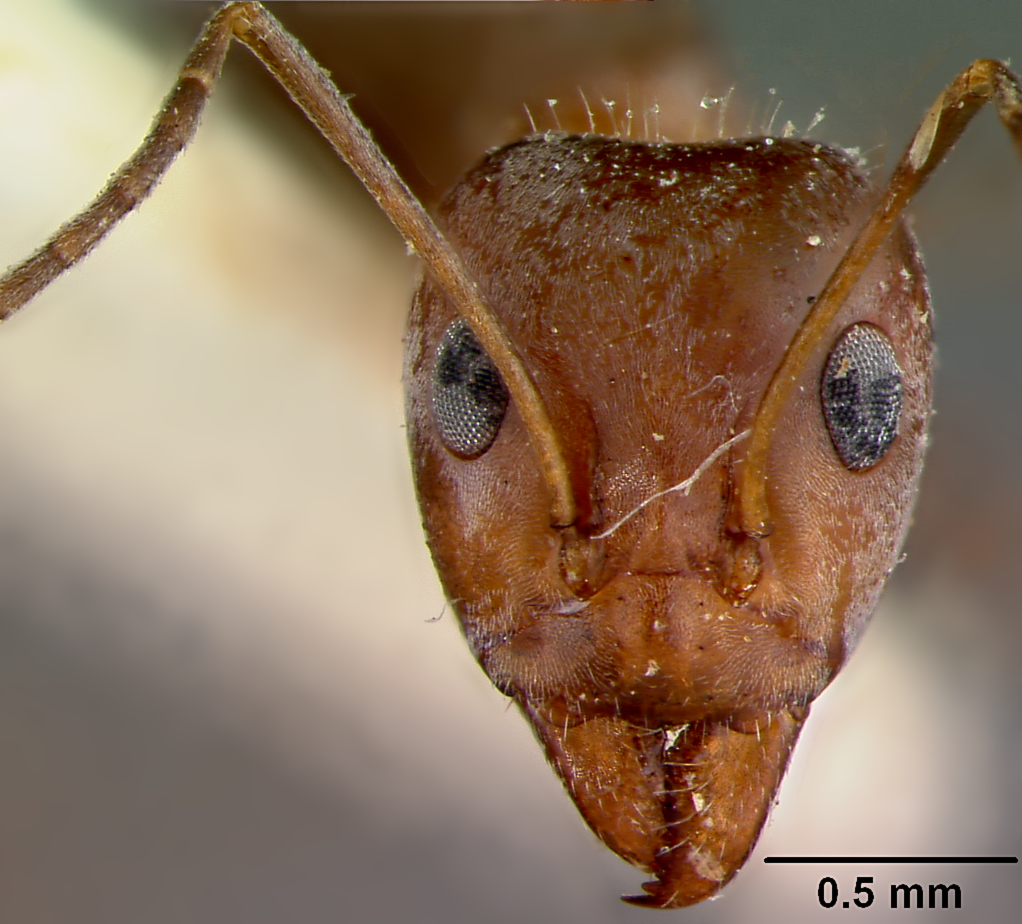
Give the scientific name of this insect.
Iridomyrmex gracilis
